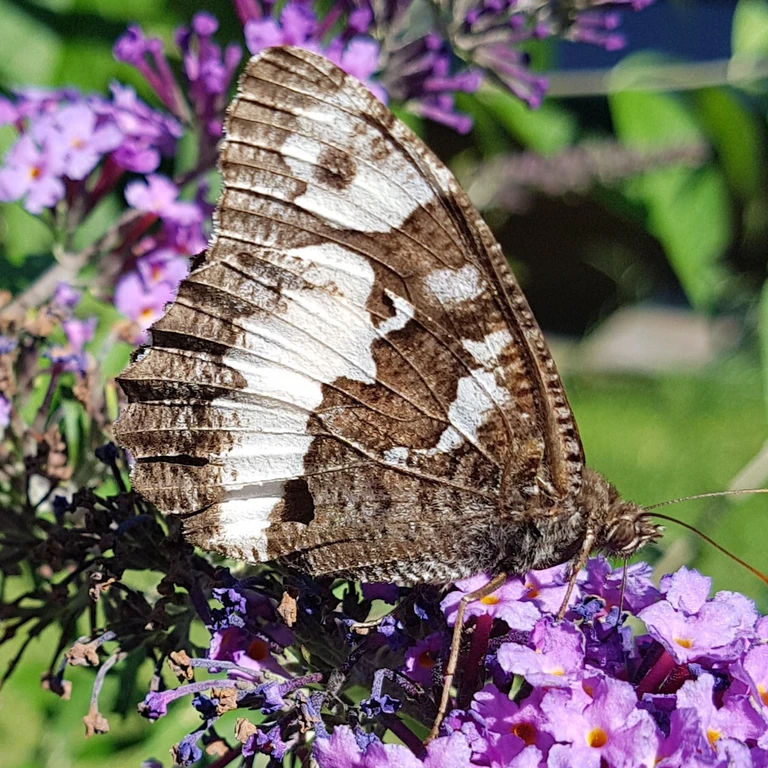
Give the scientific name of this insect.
Brintesia circe
